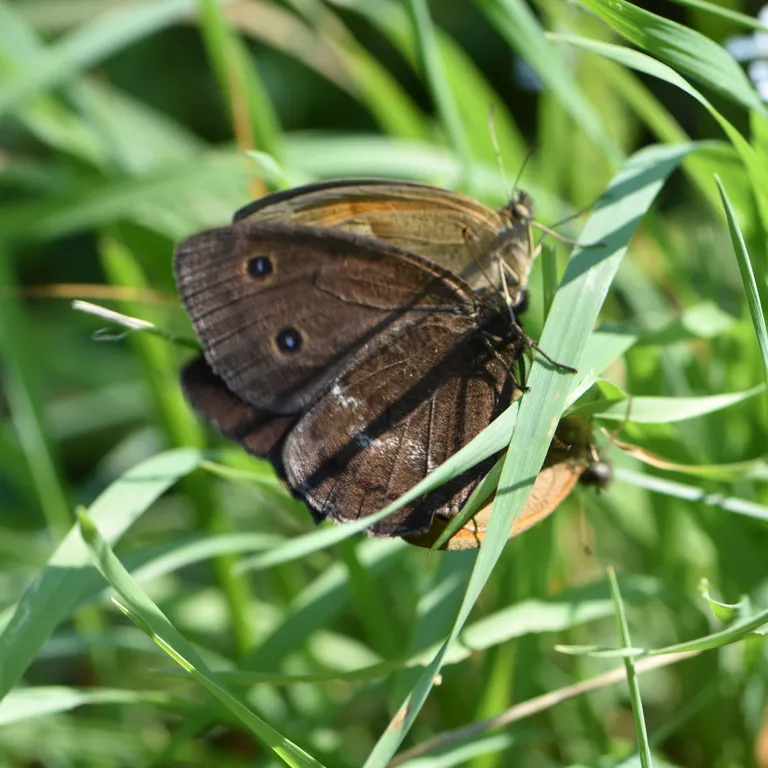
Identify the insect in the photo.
Minois dryas
